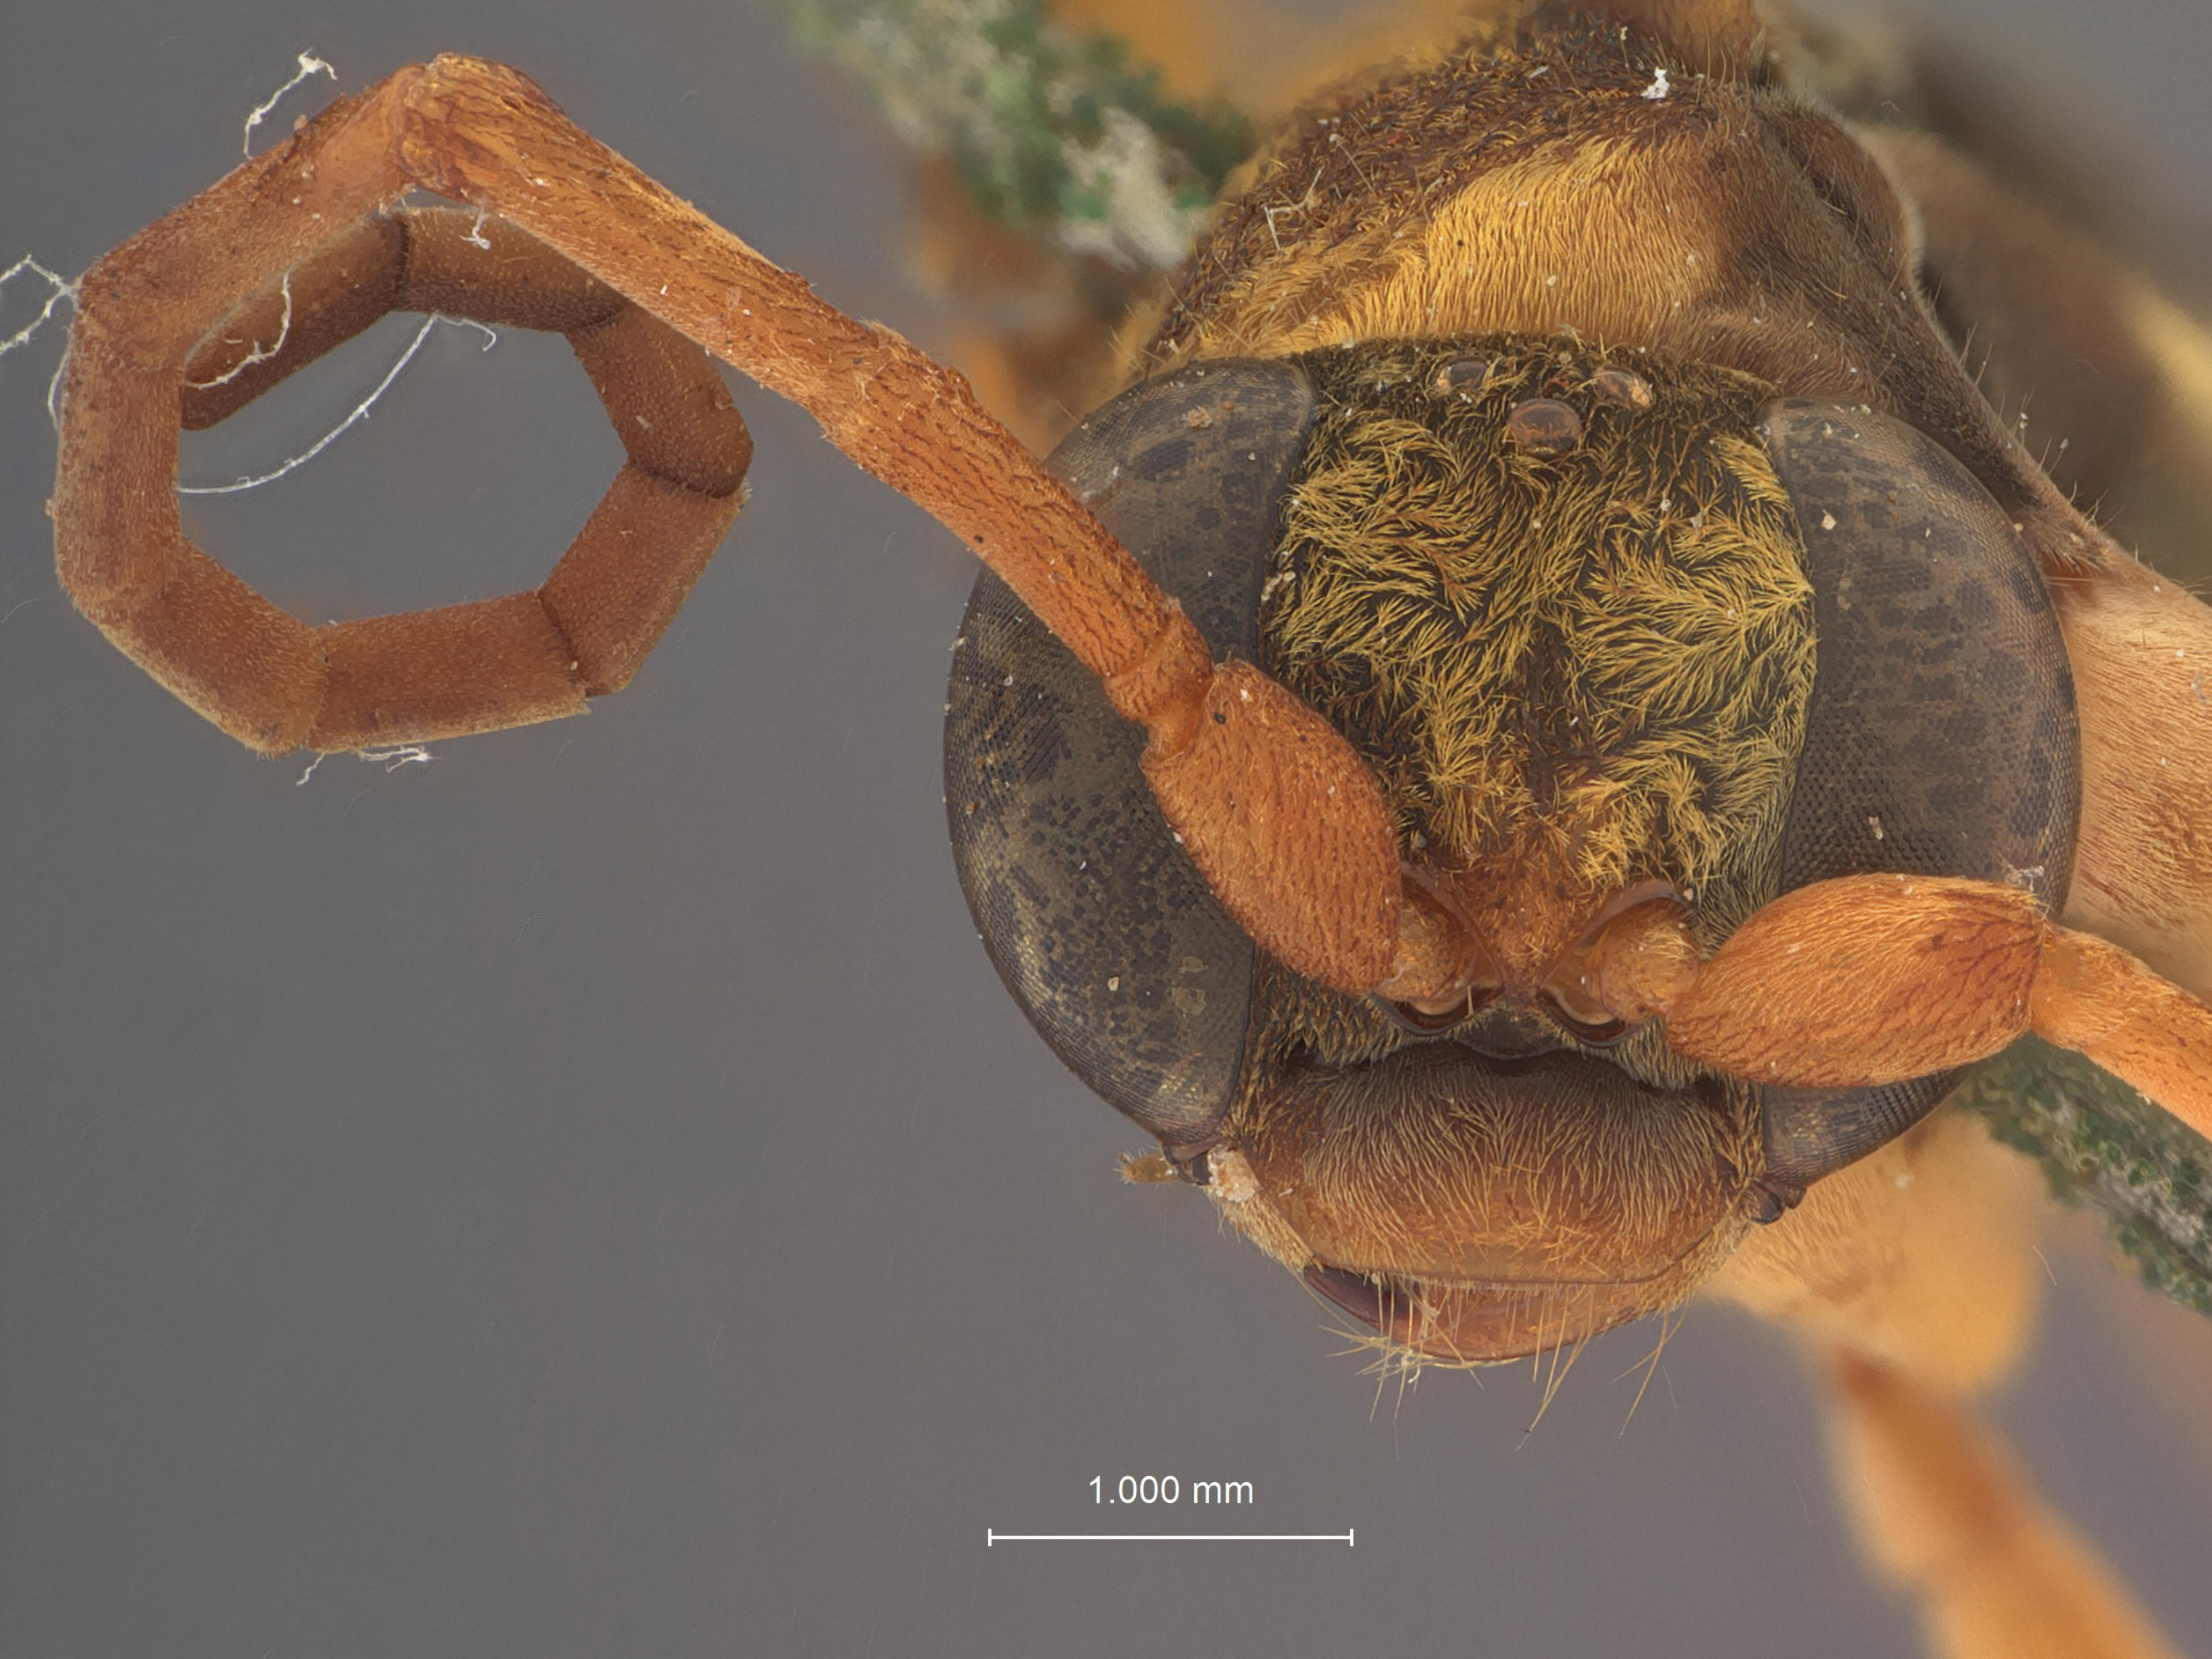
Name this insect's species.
Dinagenia apollo
